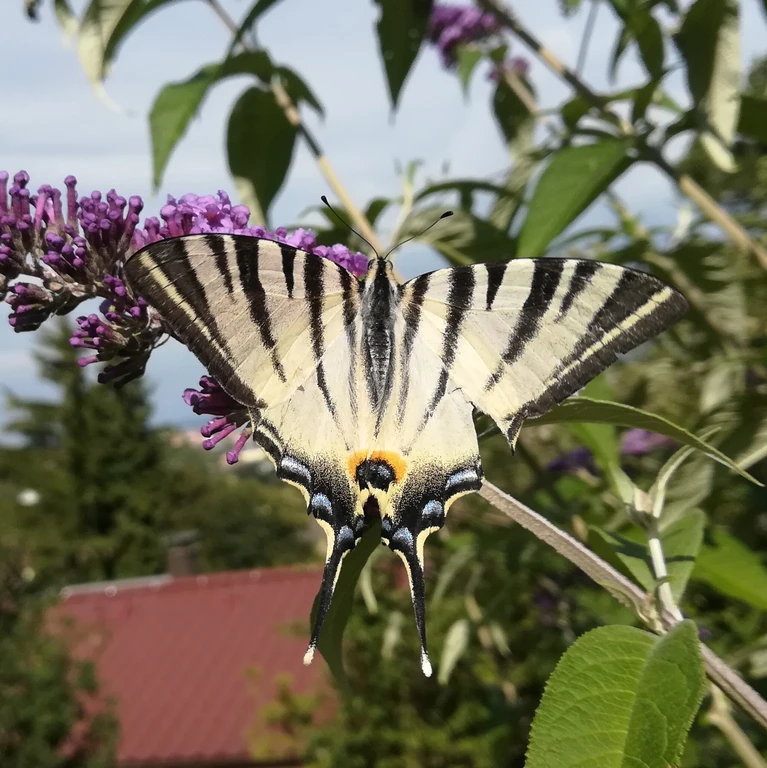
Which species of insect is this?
Iphiclides podalirius
